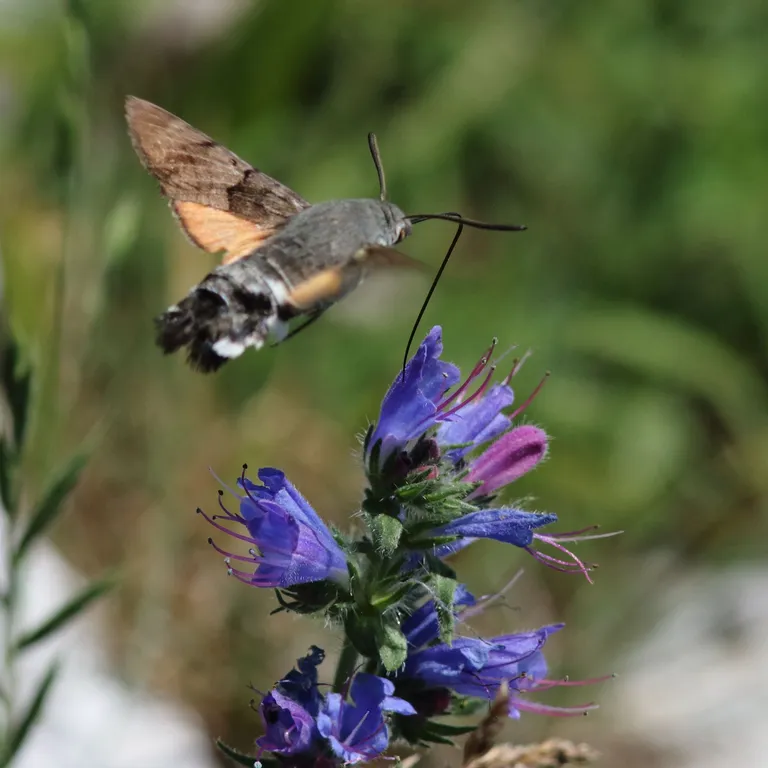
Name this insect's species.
Macroglossum stellatarum
